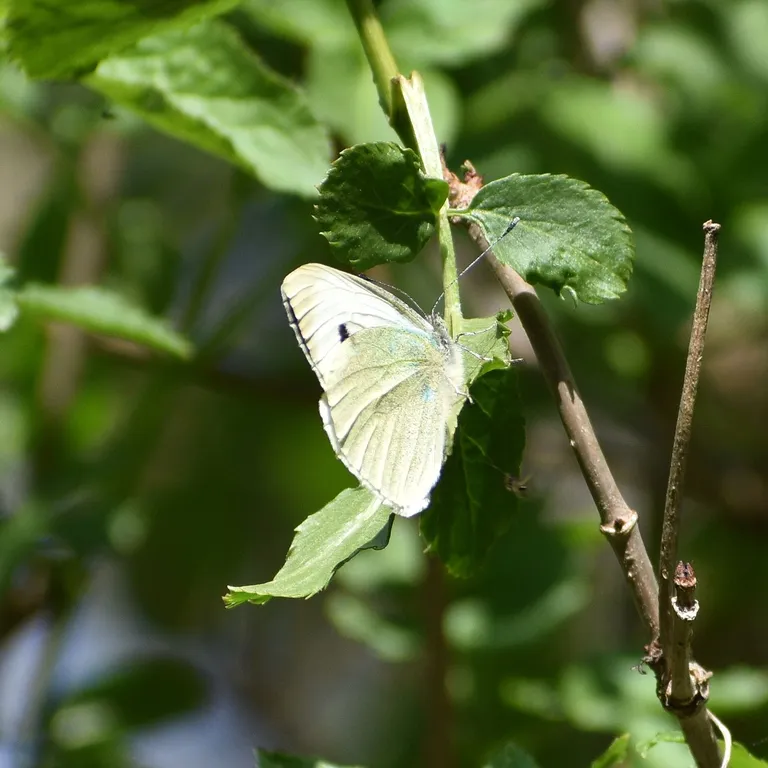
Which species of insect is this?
Pieris brassicae
